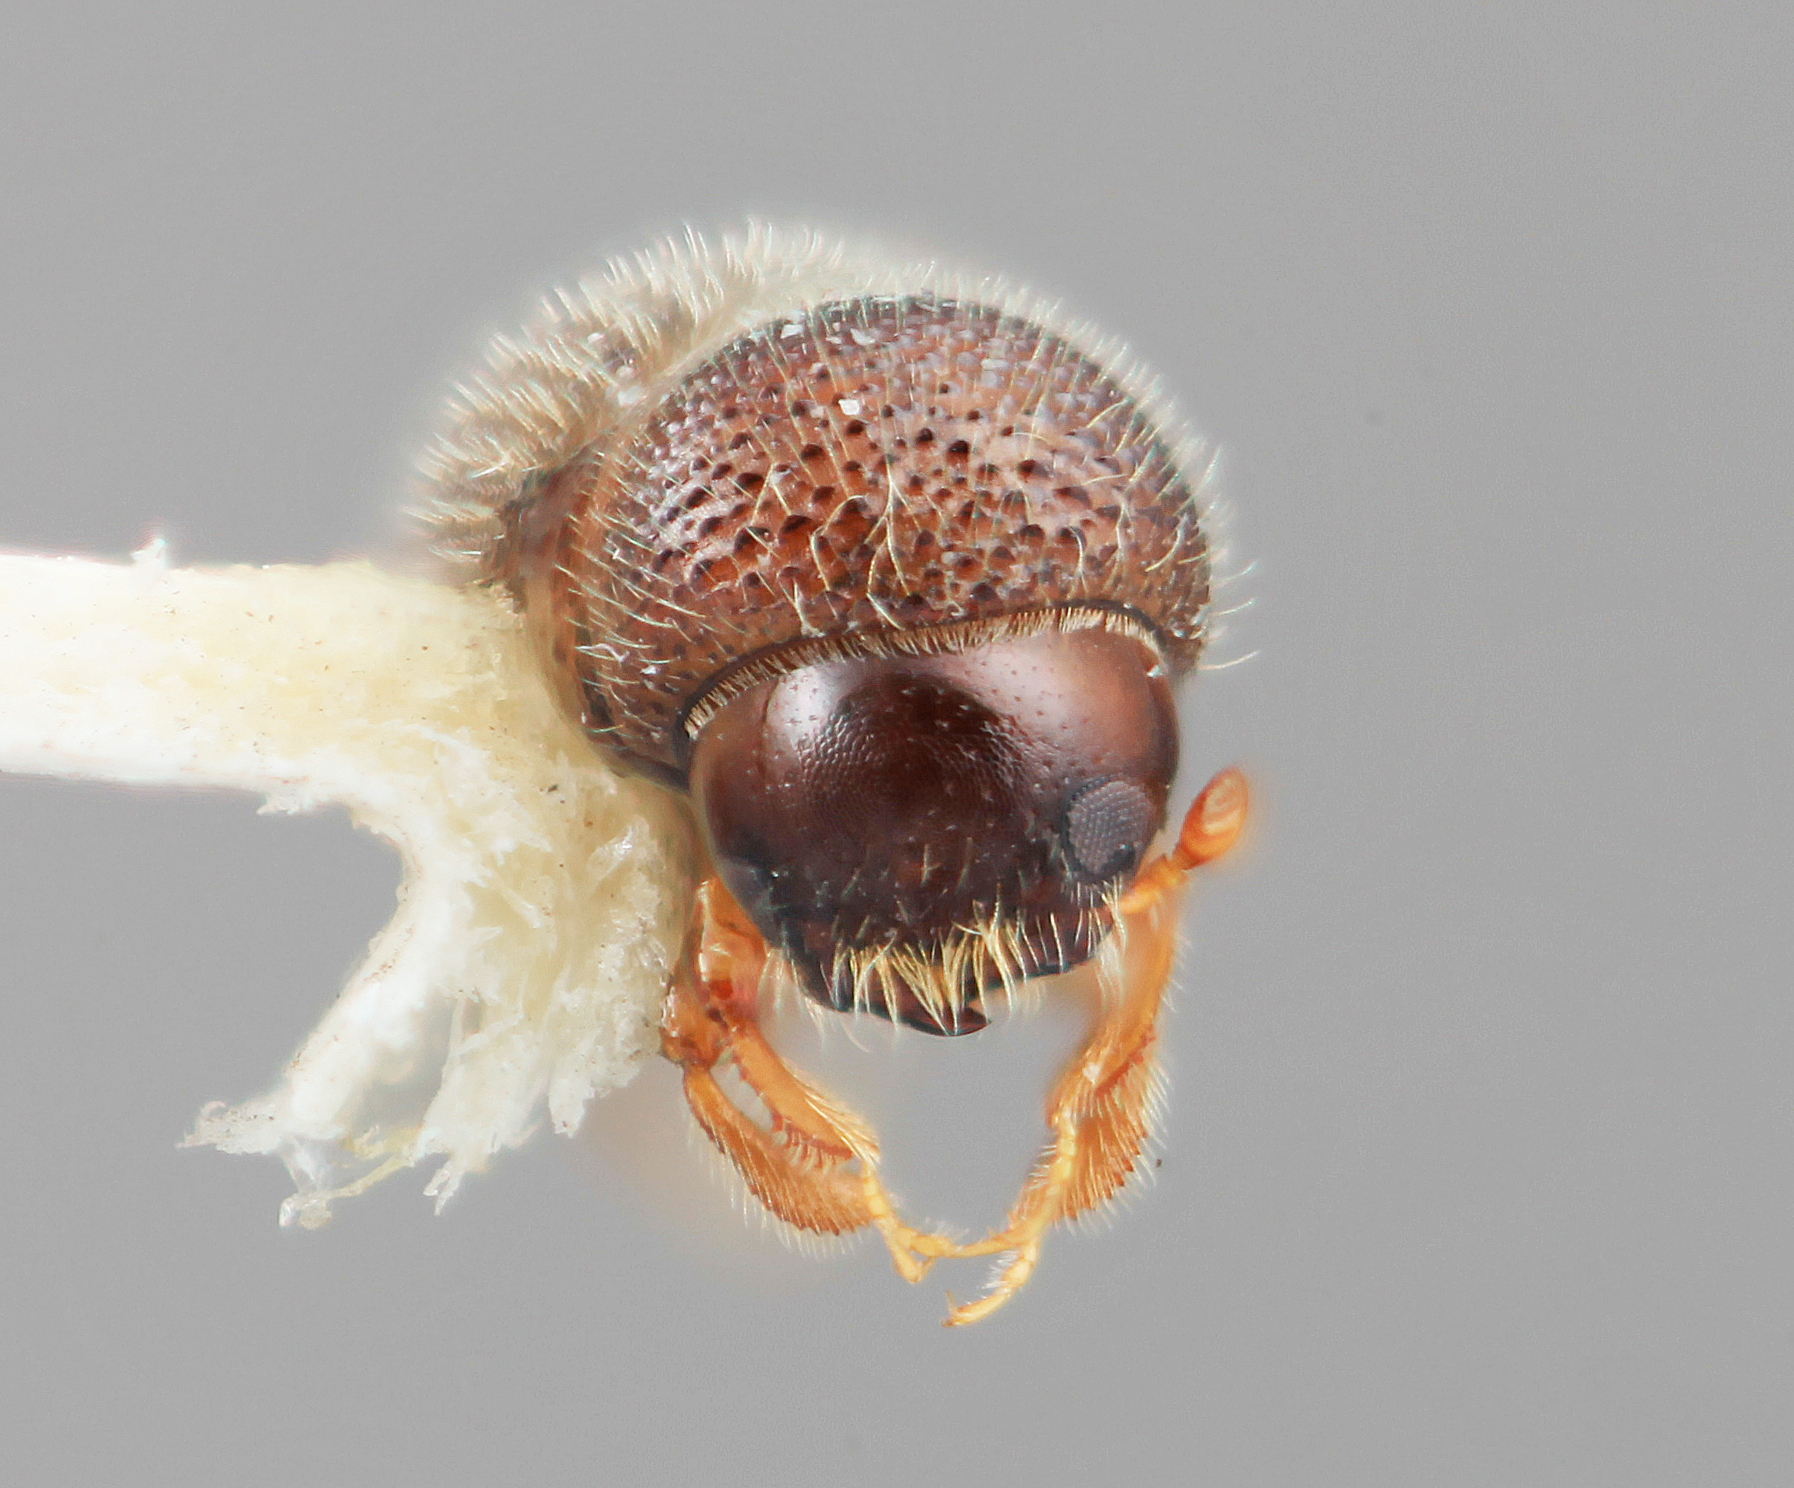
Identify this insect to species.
Xyleborus palatus
